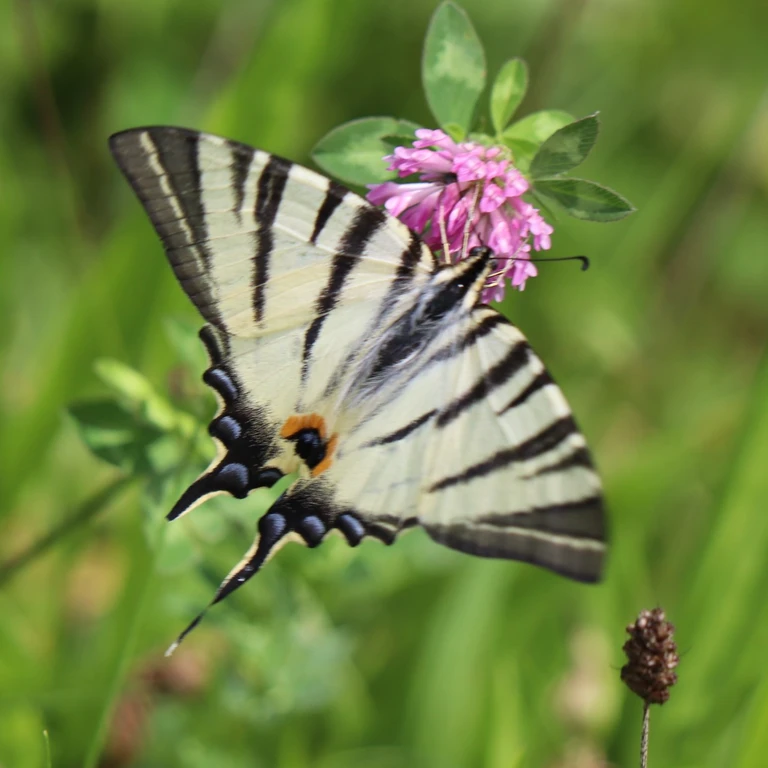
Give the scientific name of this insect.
Iphiclides podalirius
